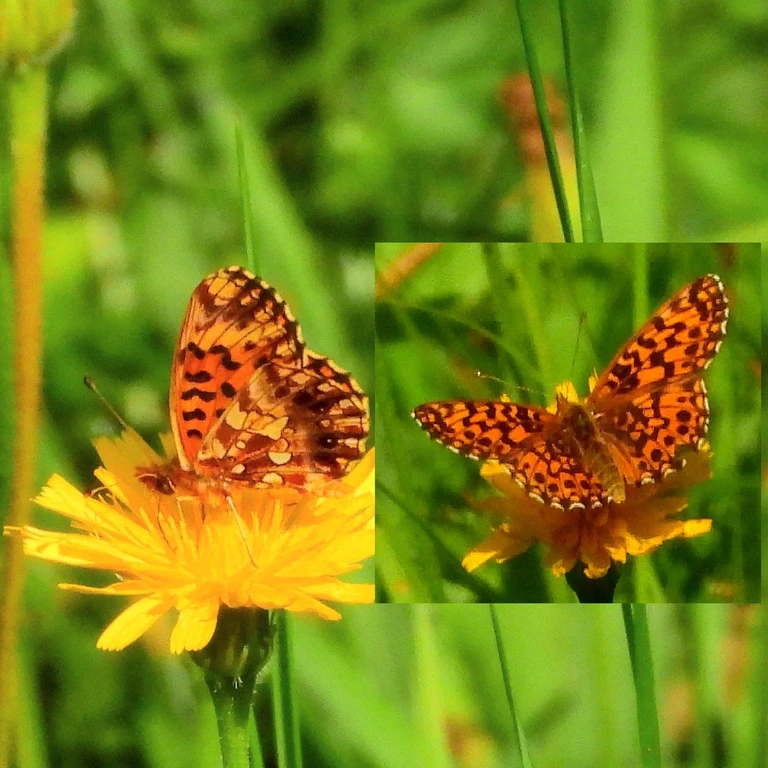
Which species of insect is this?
Boloria dia
